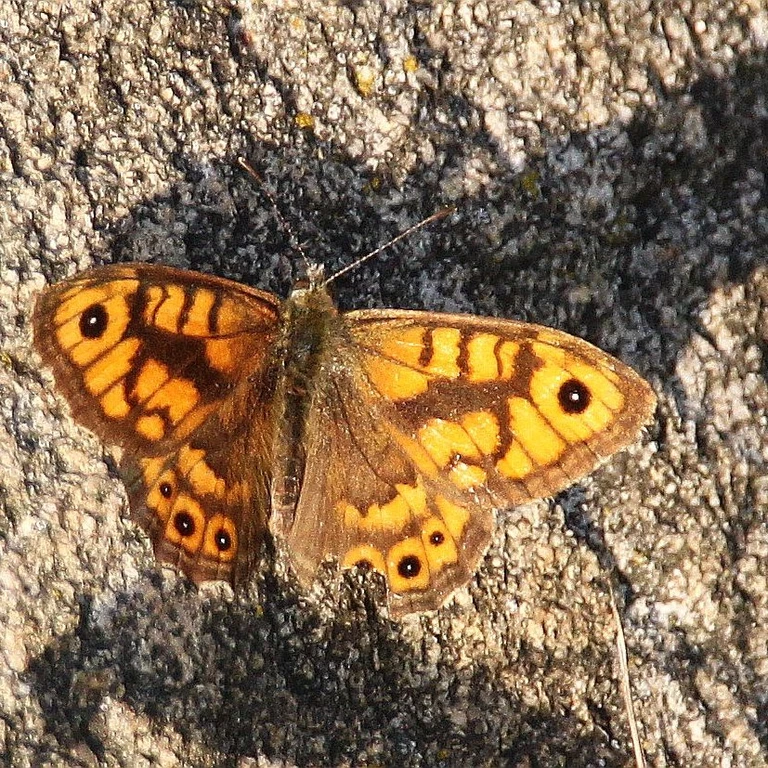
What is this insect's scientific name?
Lasiommata megera (also Pararge megera)
